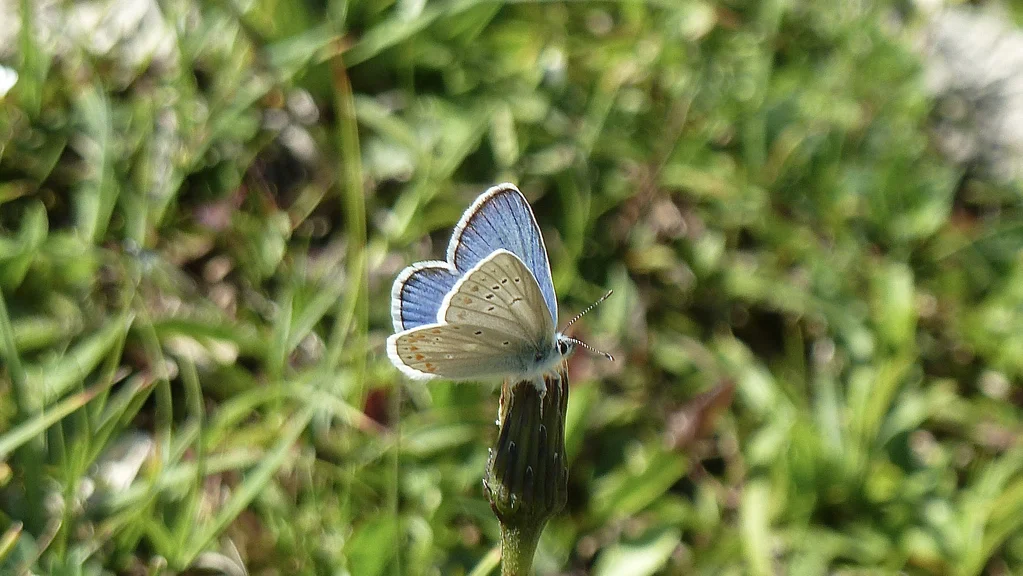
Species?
Polyommatus dorylas
